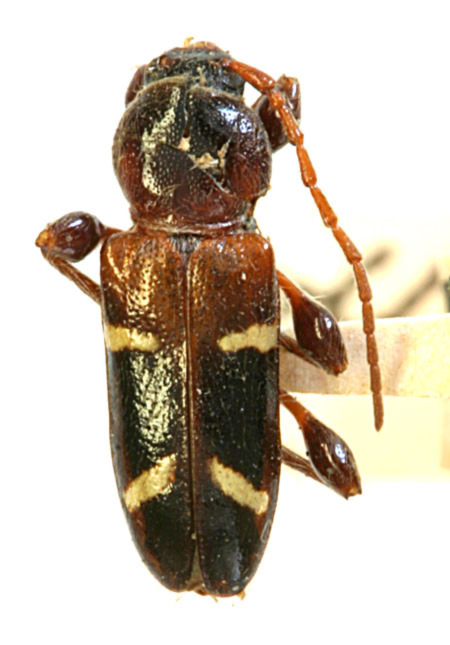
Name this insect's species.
Phymatodes decussatus (also Phymatodes collaris)
